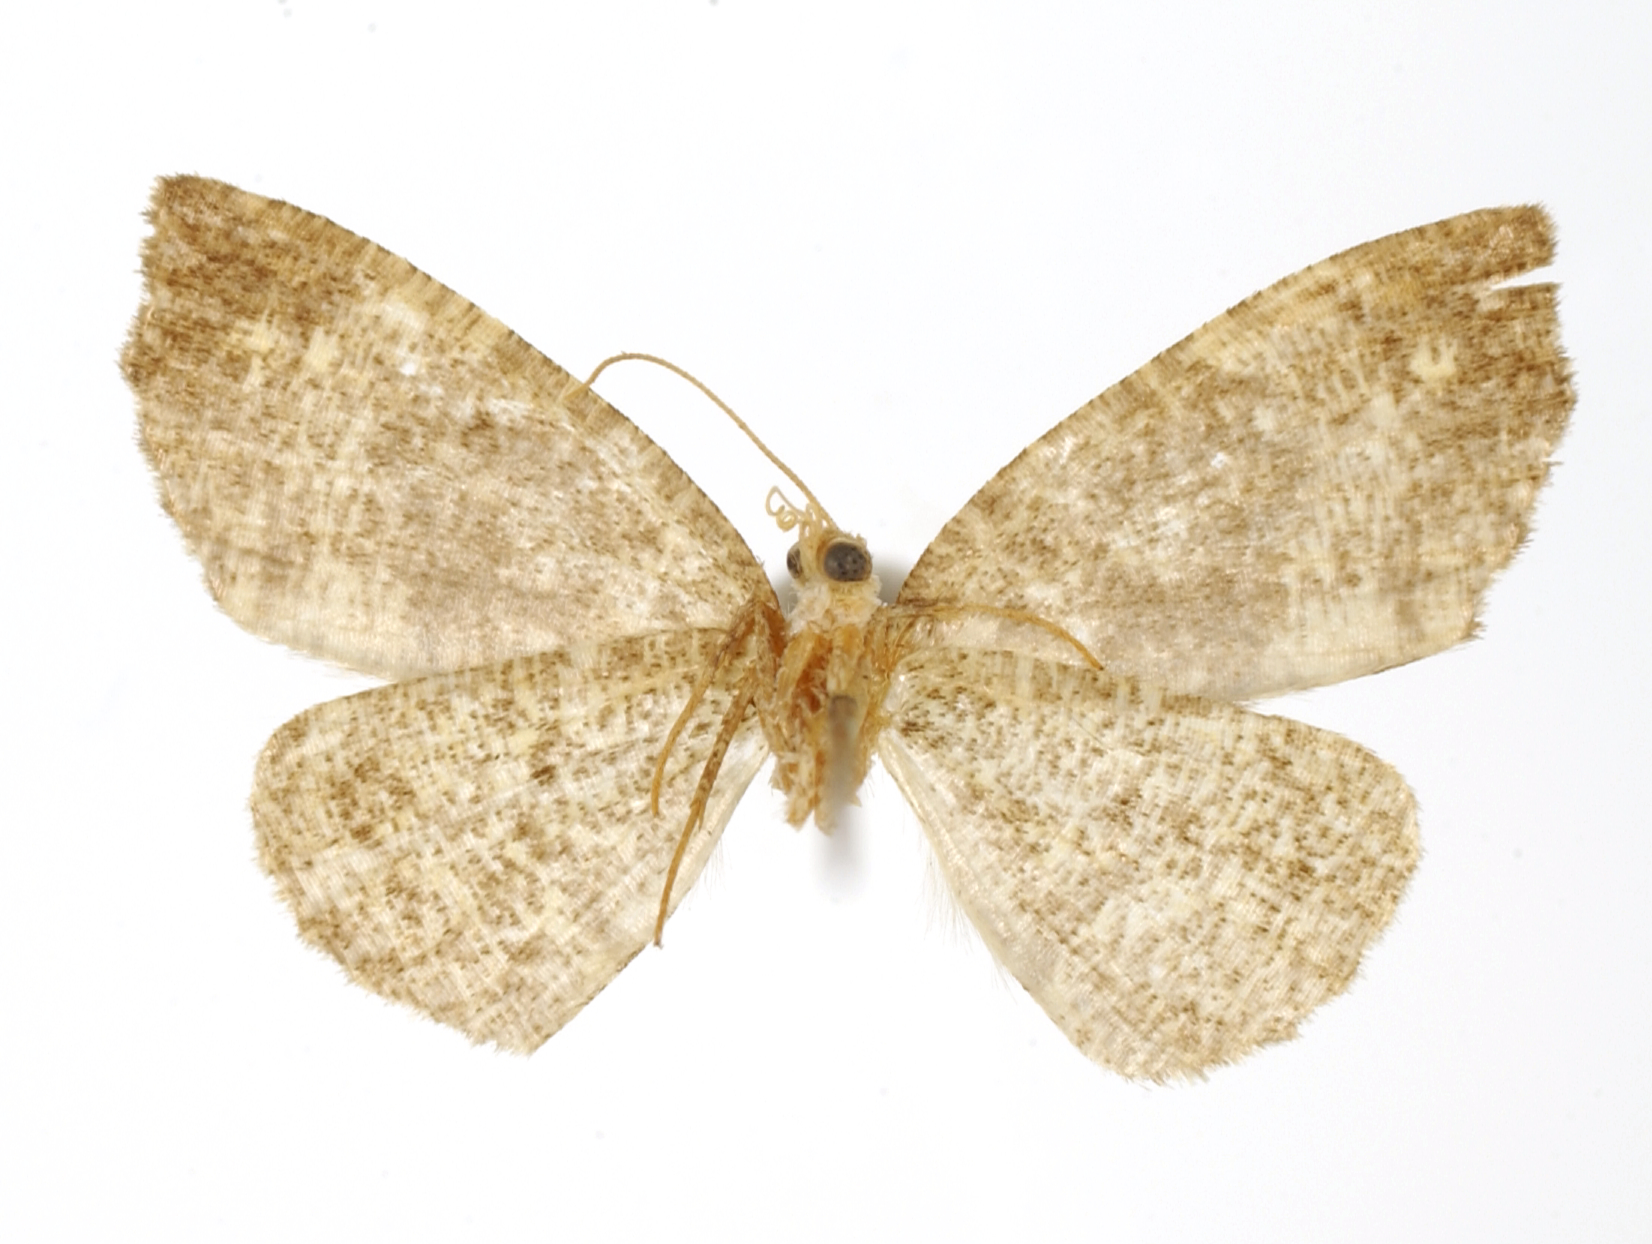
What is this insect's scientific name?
Eilicrinia ursula
